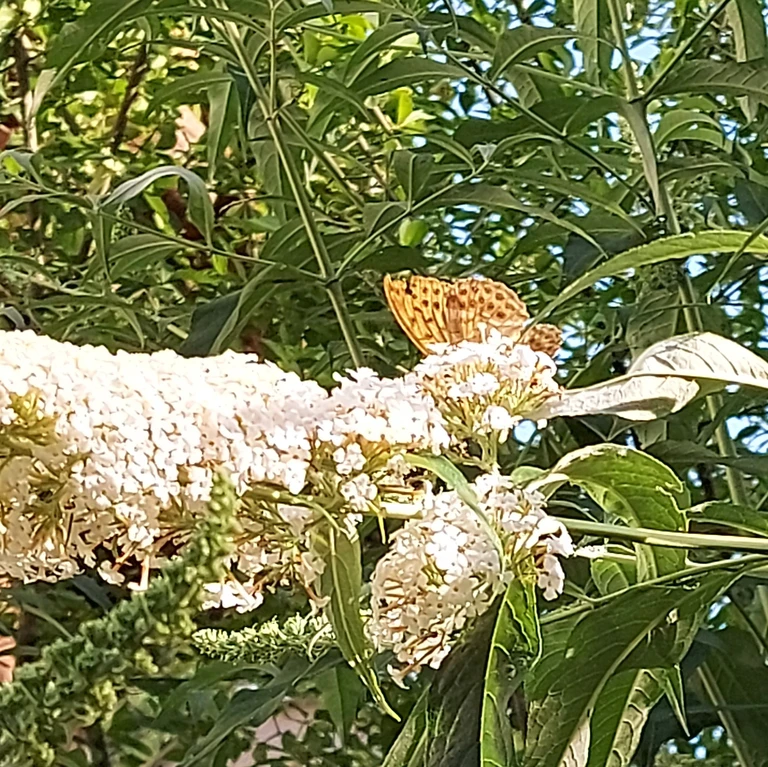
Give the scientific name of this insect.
Argynnis paphia
